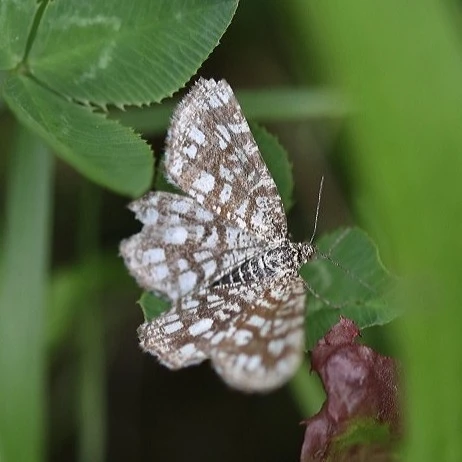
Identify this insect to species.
Chiasmia clathrata
